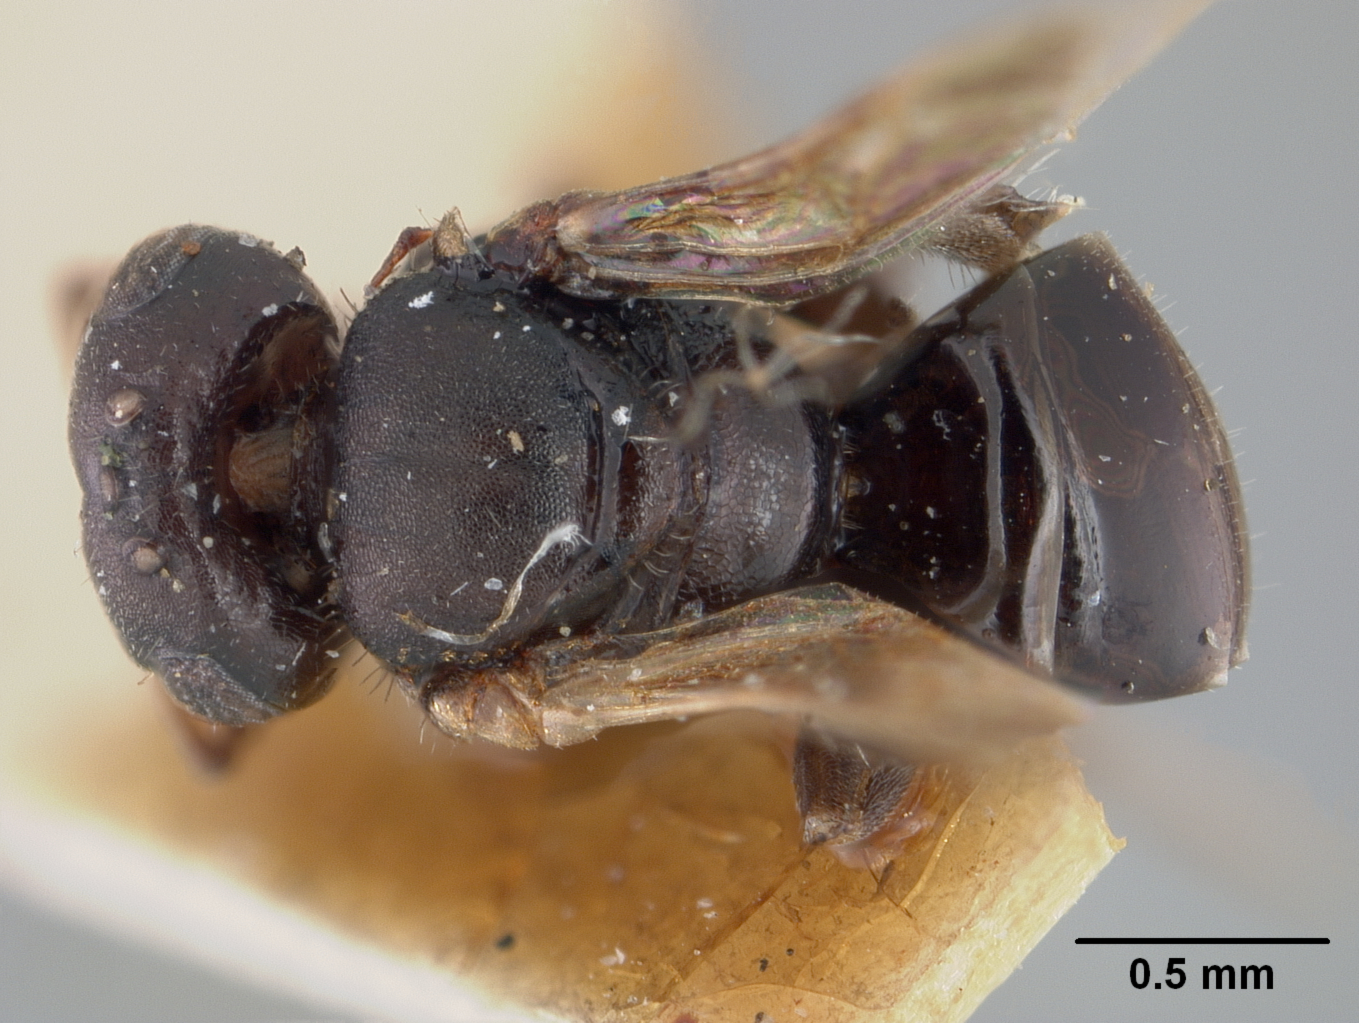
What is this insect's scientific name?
Trigona townsendi
